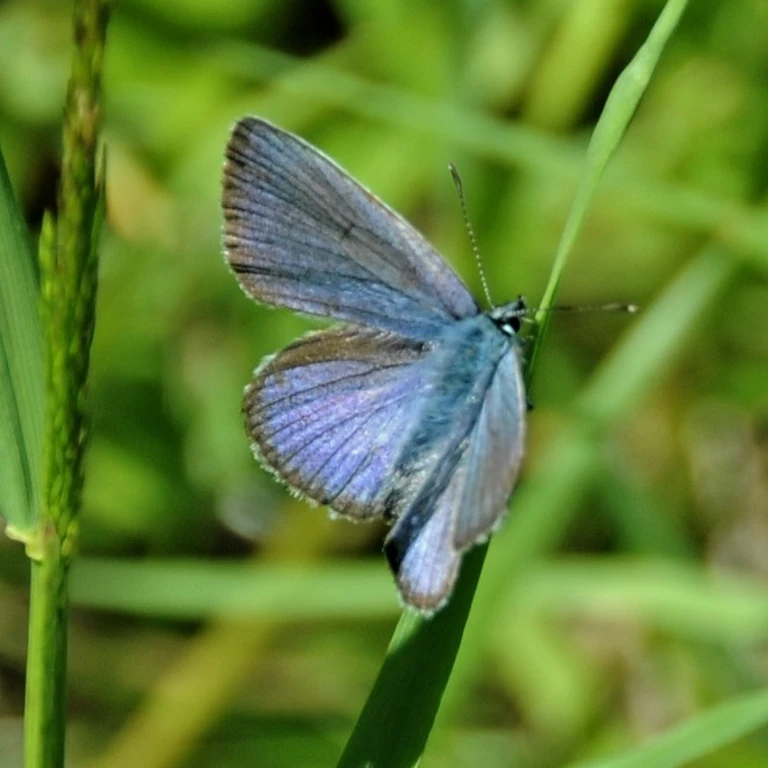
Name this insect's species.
Cyaniris semiargus
